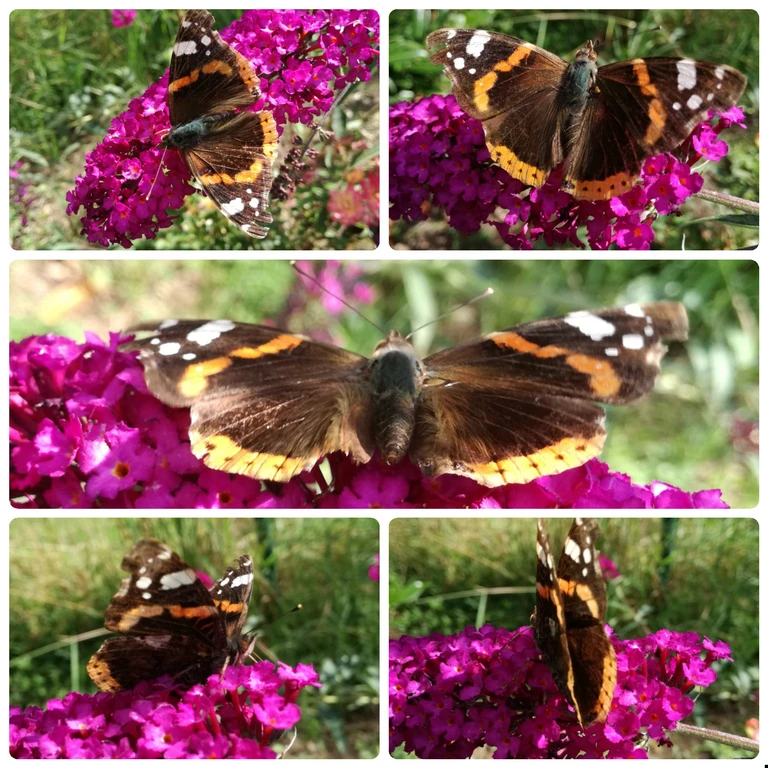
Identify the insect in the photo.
Vanessa atalanta
